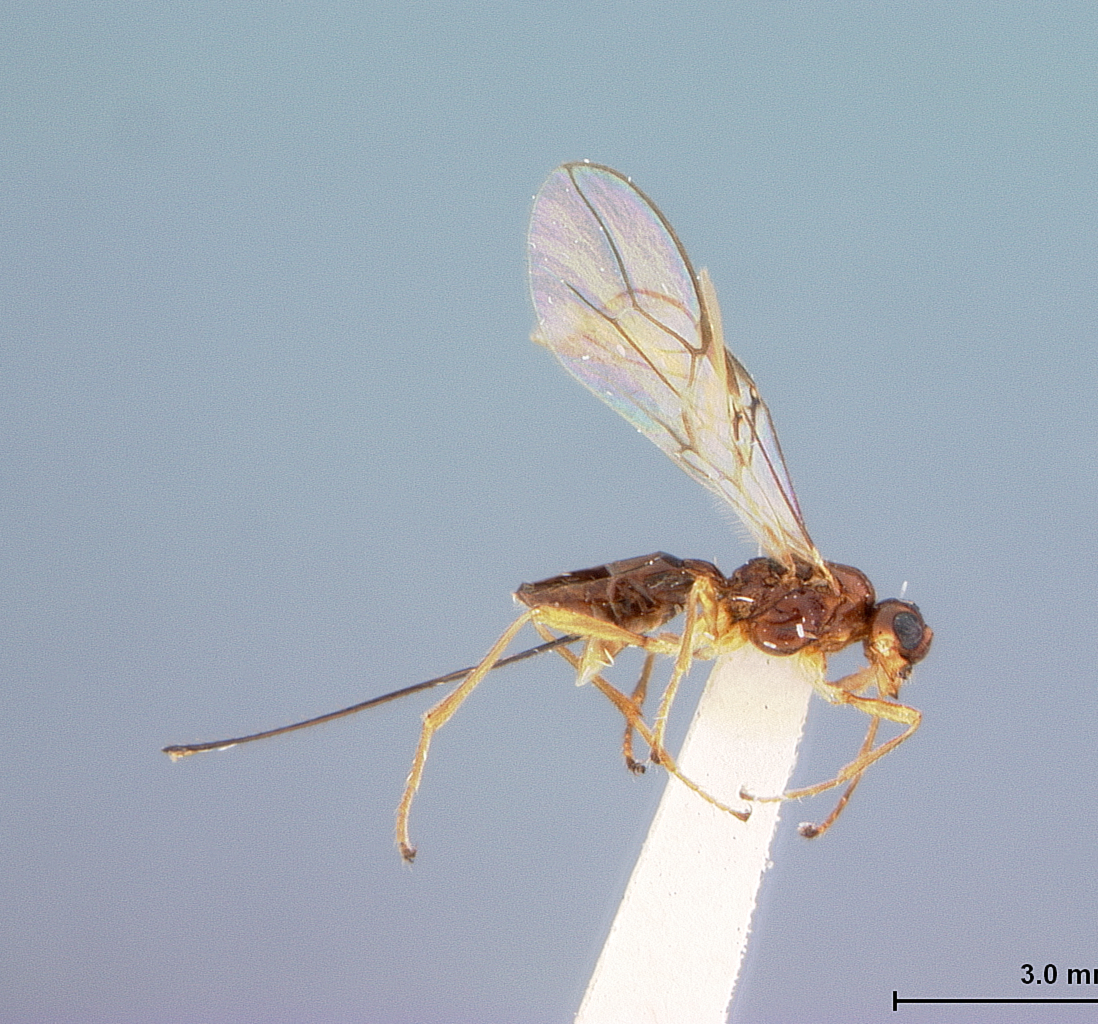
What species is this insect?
Phaenocarpa leptura
